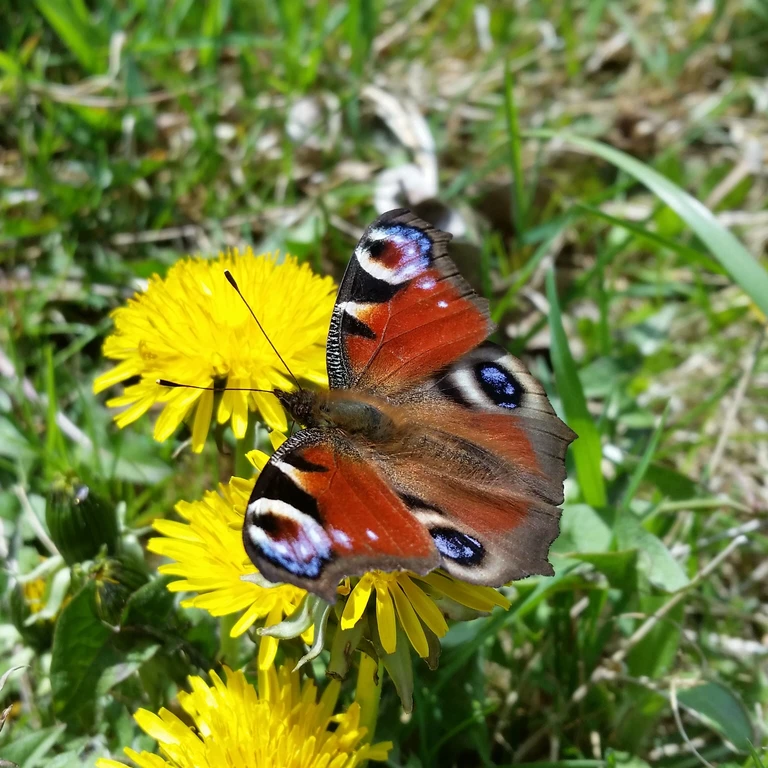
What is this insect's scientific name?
Aglais io
